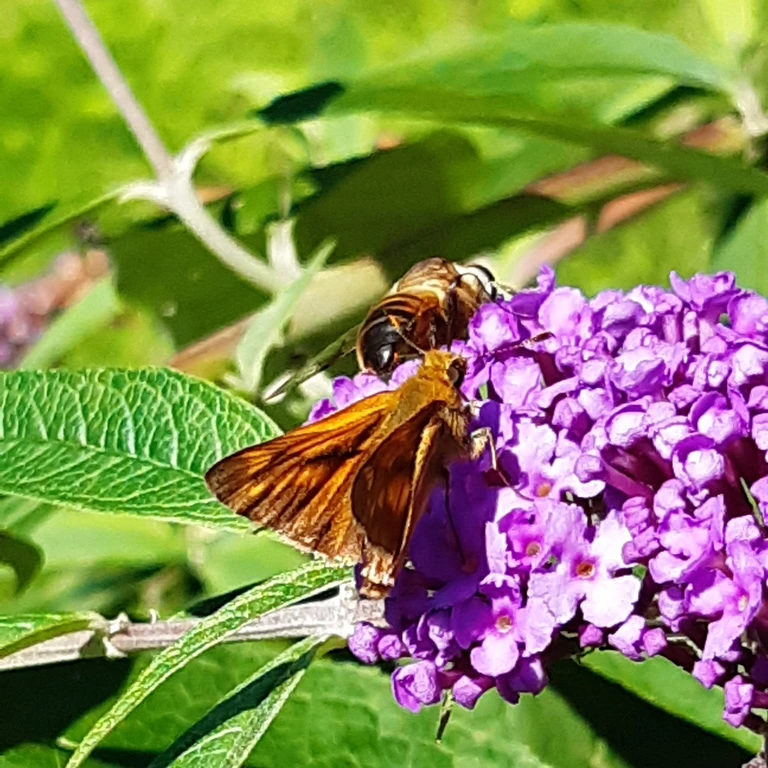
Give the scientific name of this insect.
Ochlodes sylvanus (also Ochlodes venata)
